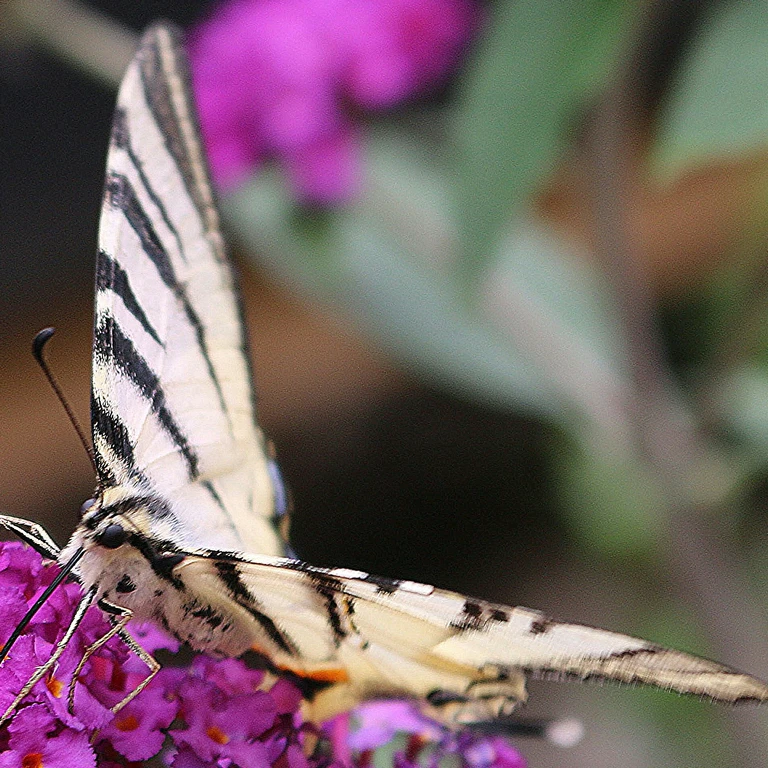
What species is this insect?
Iphiclides podalirius
